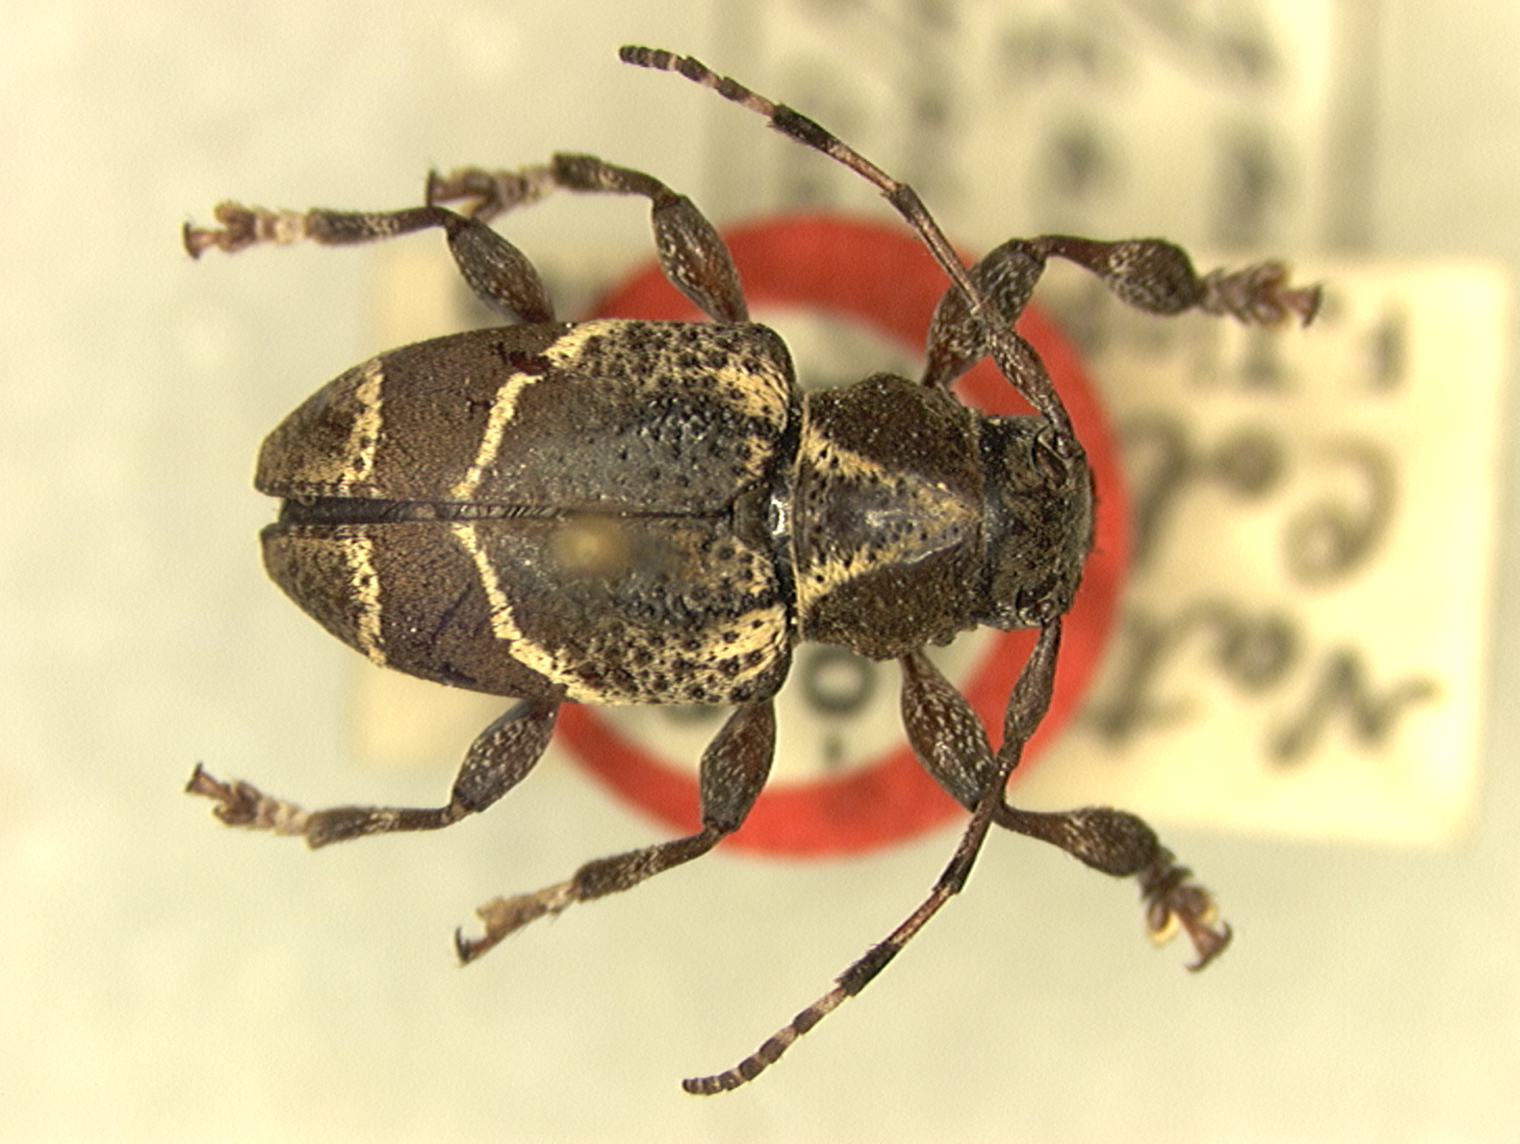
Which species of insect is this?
Natagaima balteata
